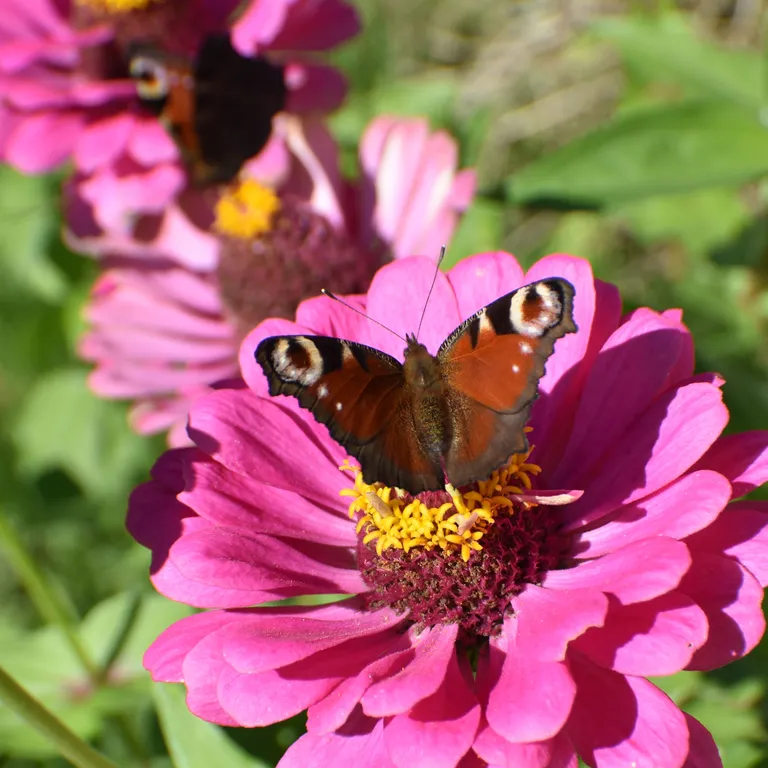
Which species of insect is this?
Aglais io
